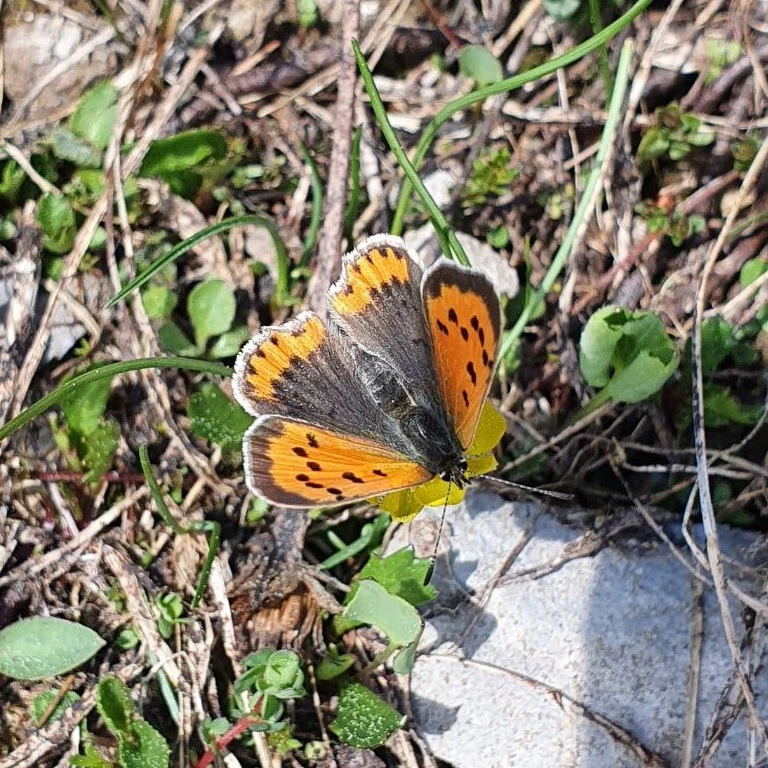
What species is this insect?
Lycaena phlaeas
